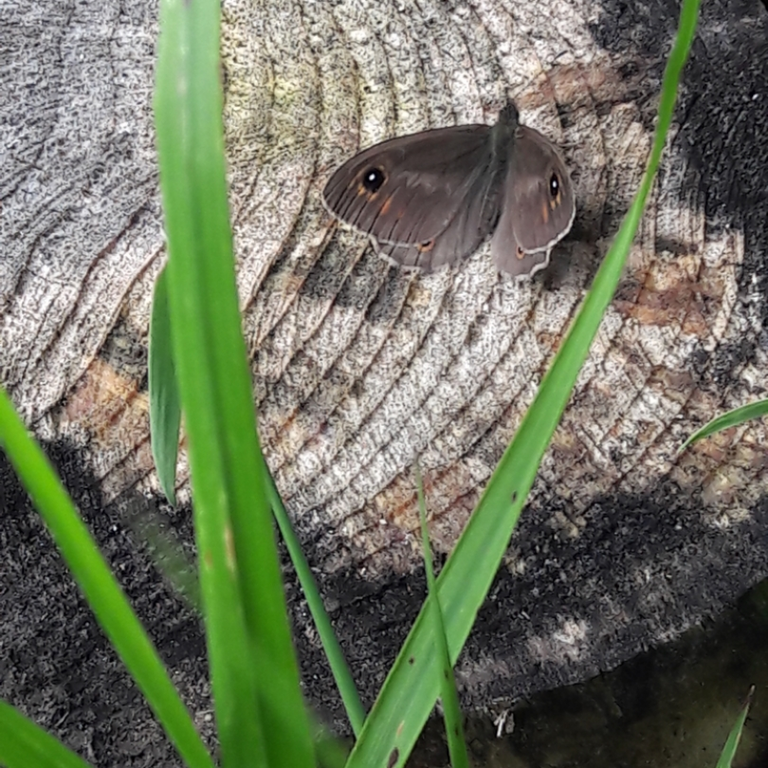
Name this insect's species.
Lasiommata maera (also Pararge maera)
